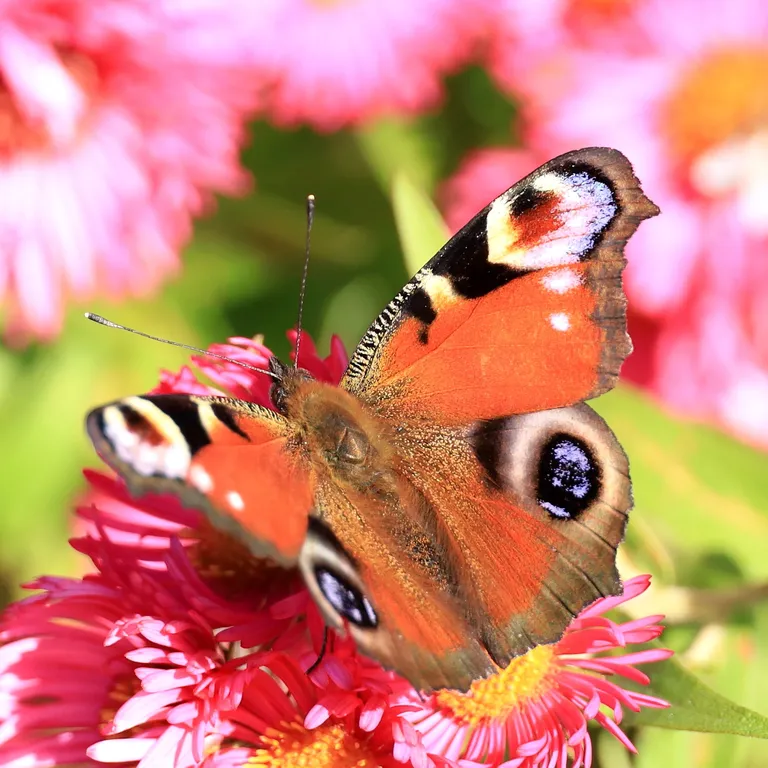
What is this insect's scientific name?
Aglais io
